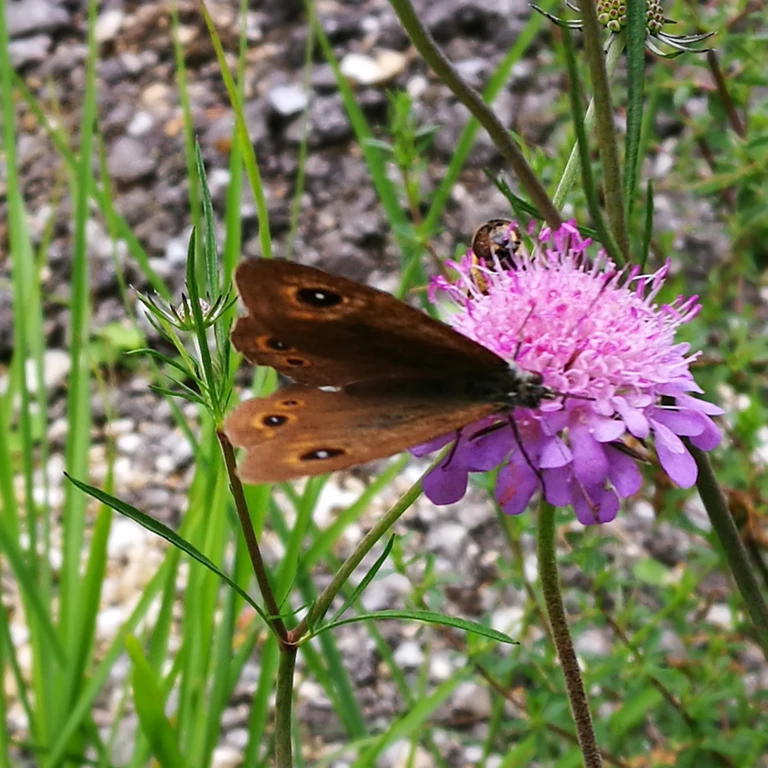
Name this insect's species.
Lasiommata maera (also Pararge maera)
